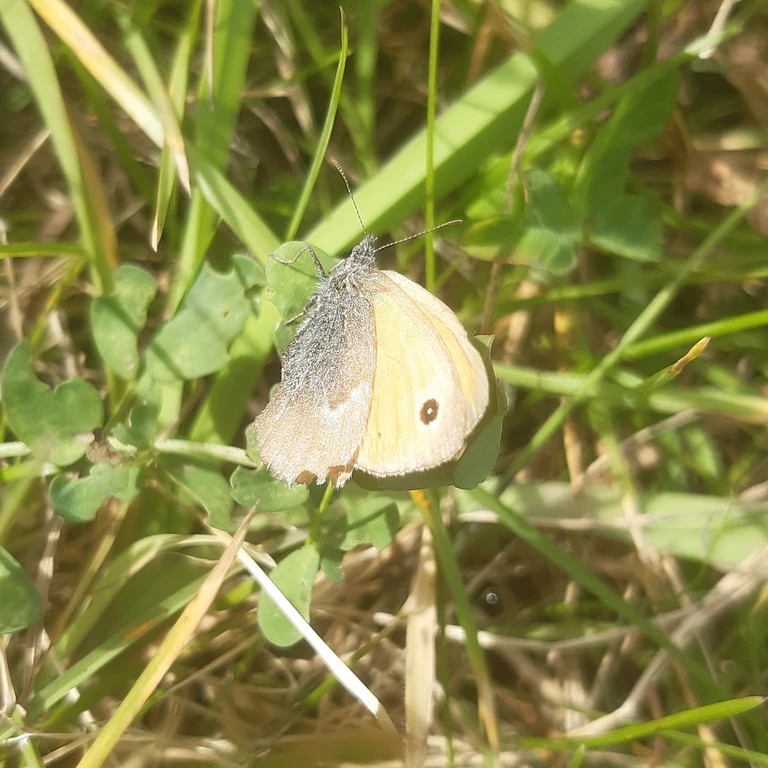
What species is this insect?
Coenonympha pamphilus
